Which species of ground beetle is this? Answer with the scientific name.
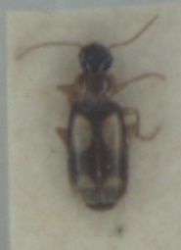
Dromius quadrimaculatus
